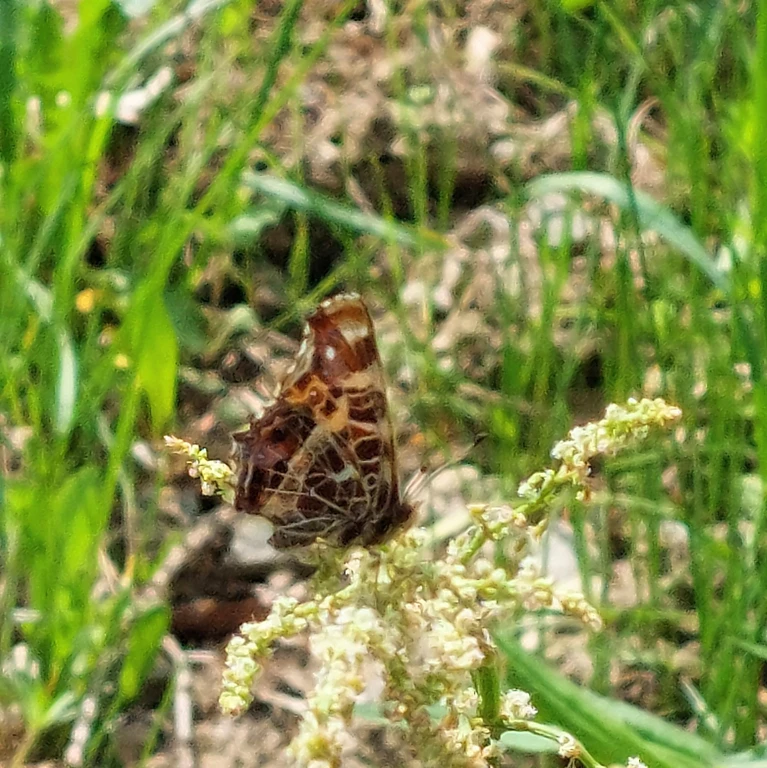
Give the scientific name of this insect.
Araschnia levana
